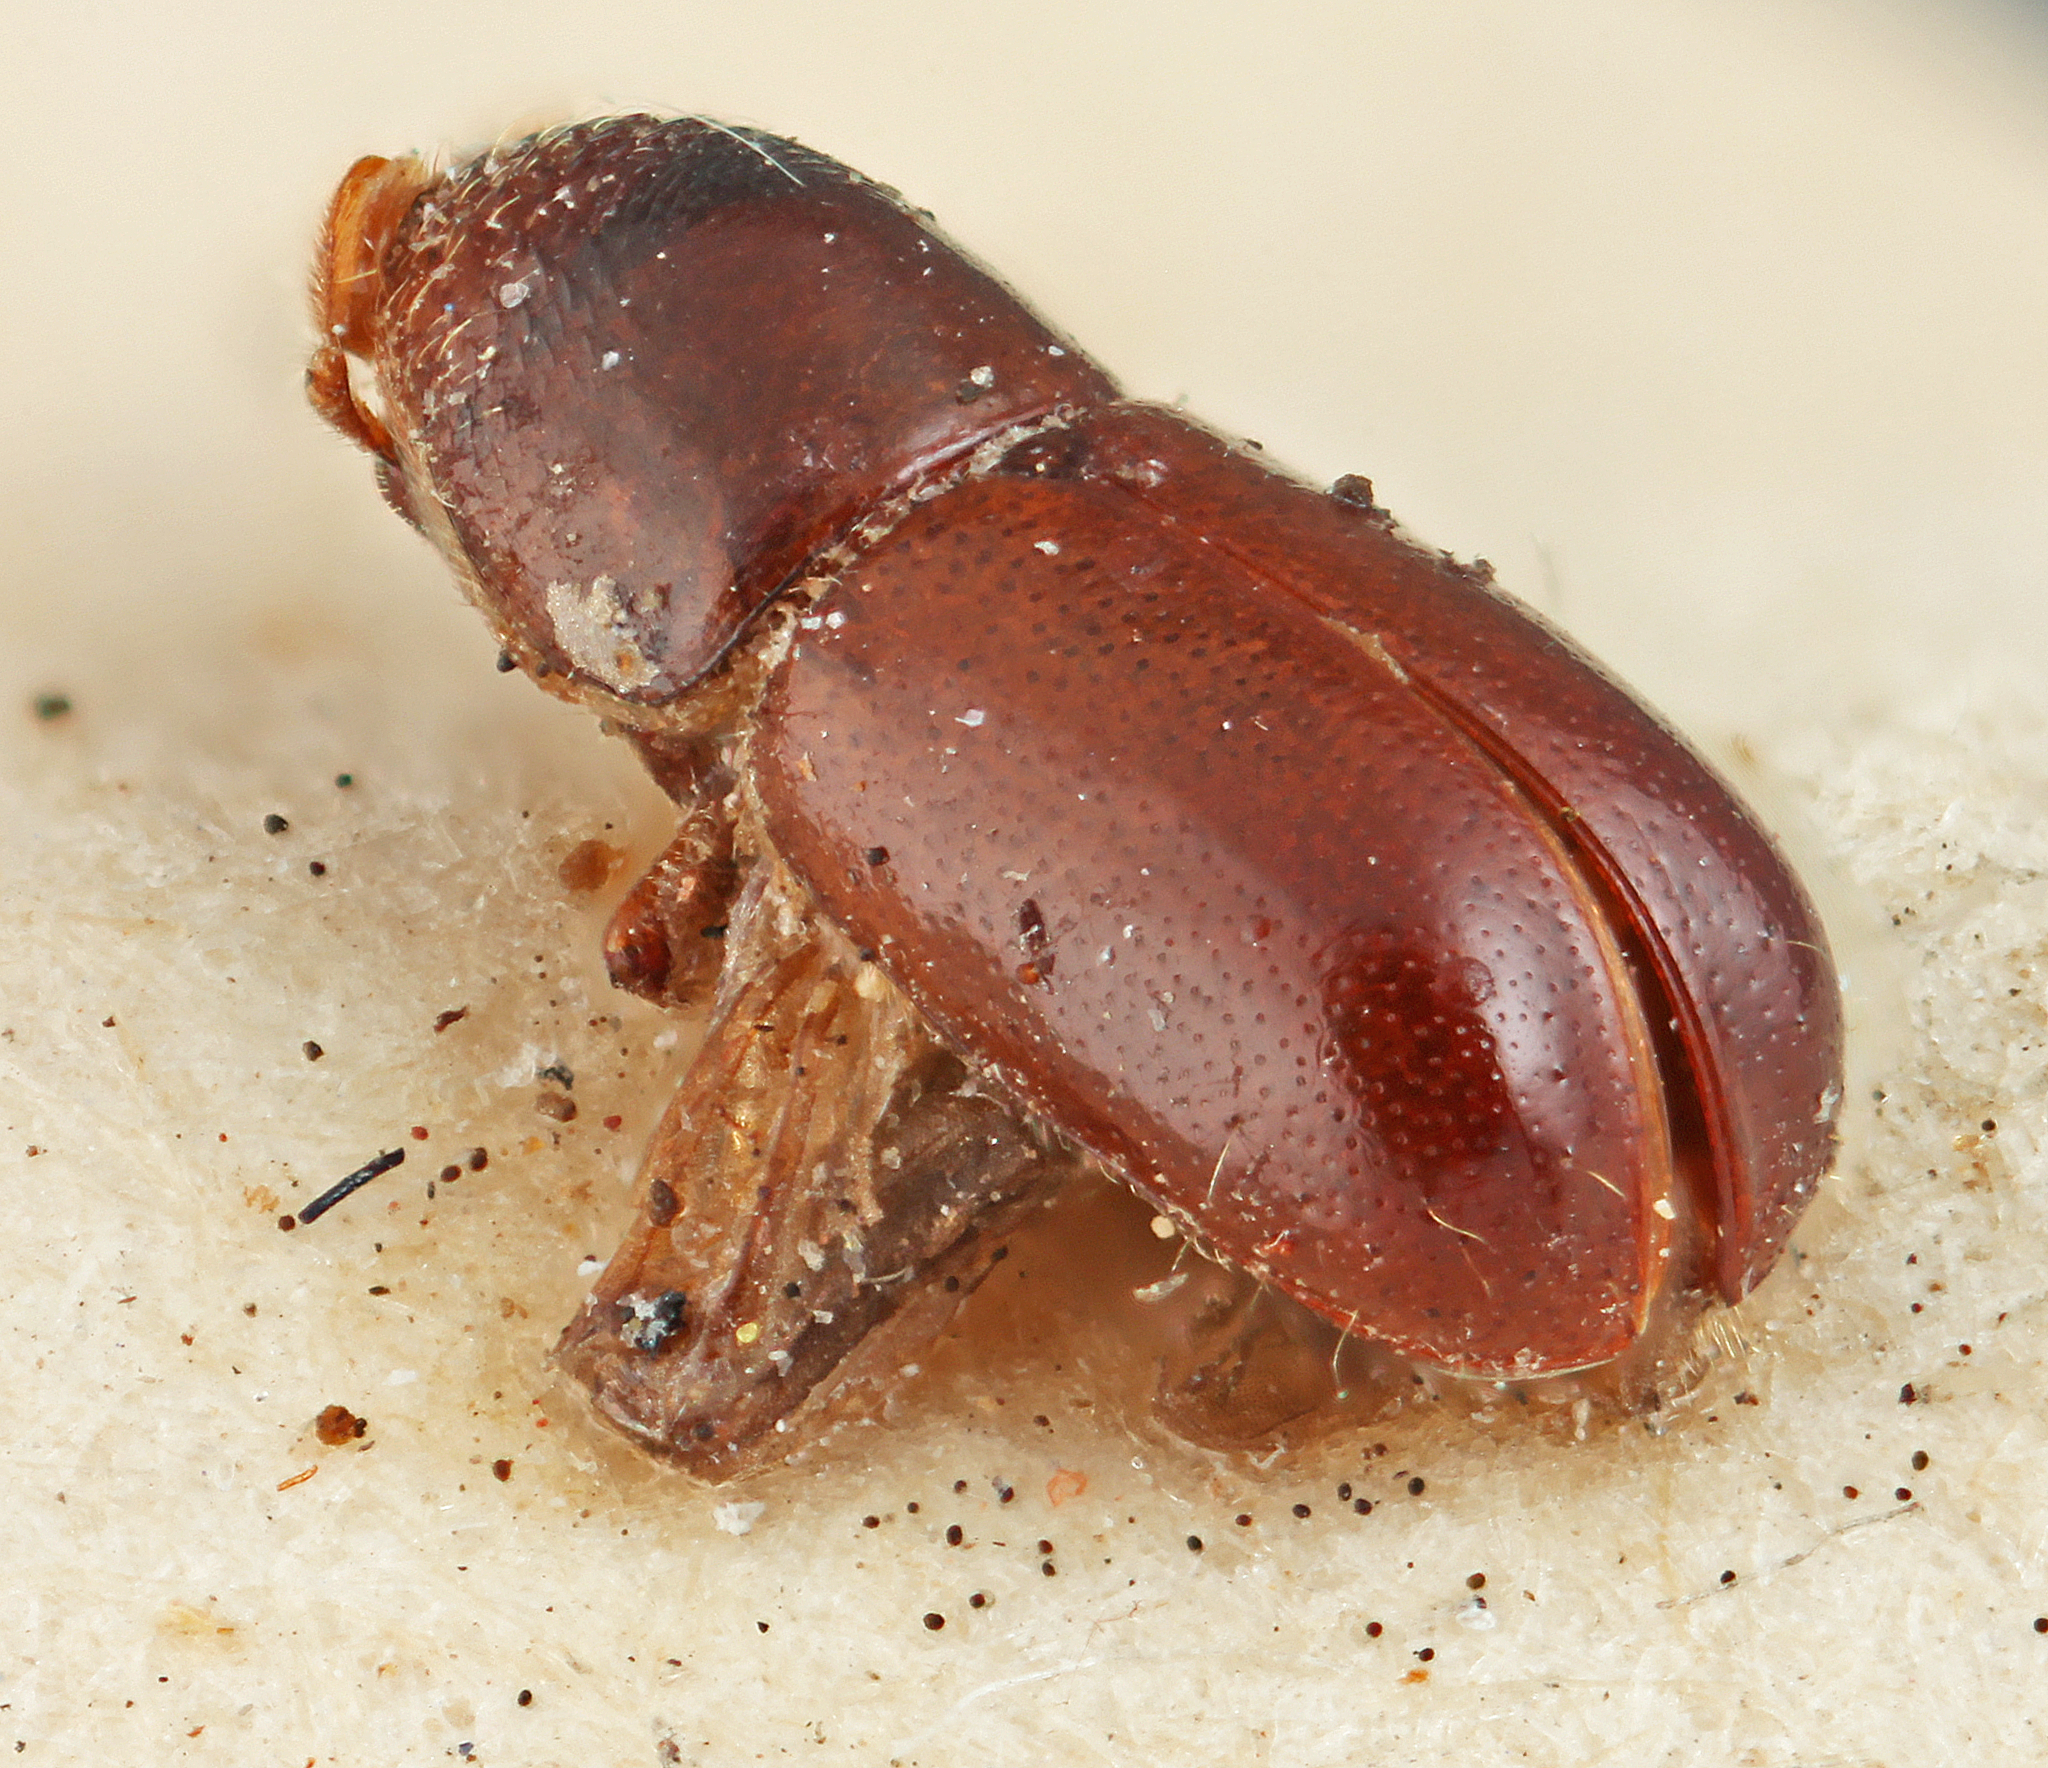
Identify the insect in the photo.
Corthylus punctatus
